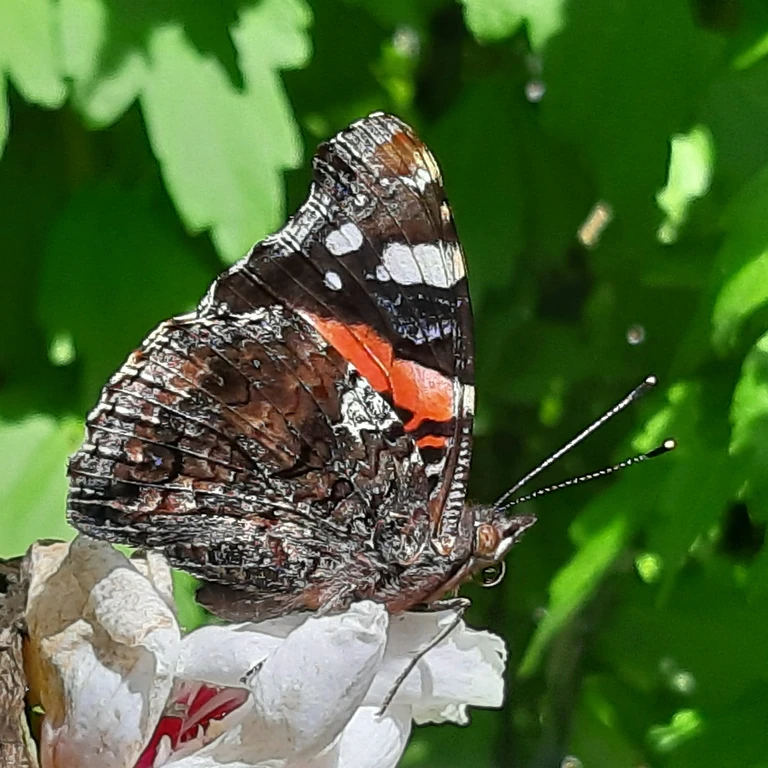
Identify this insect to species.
Vanessa atalanta
